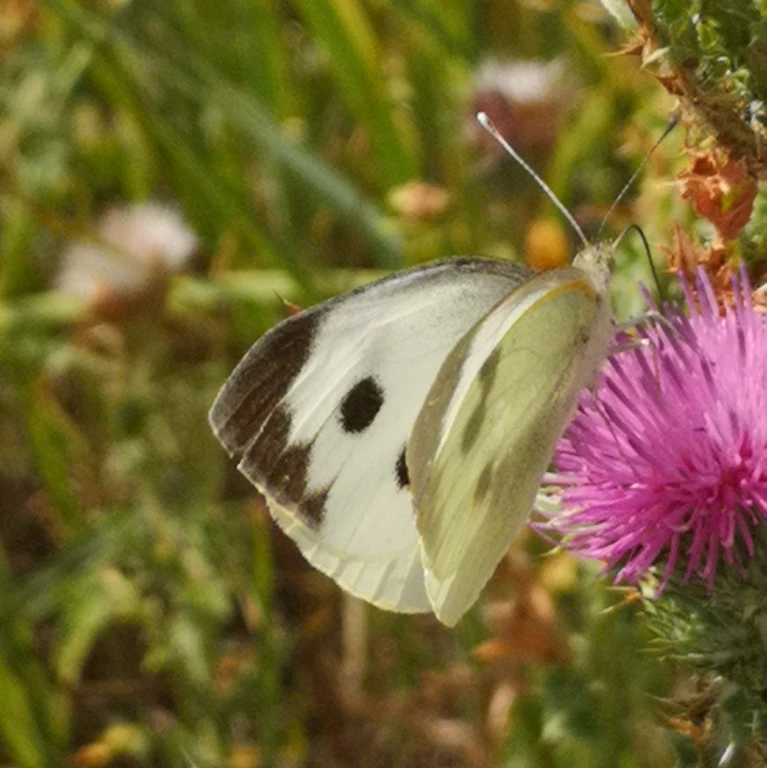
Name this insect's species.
Pieris brassicae
